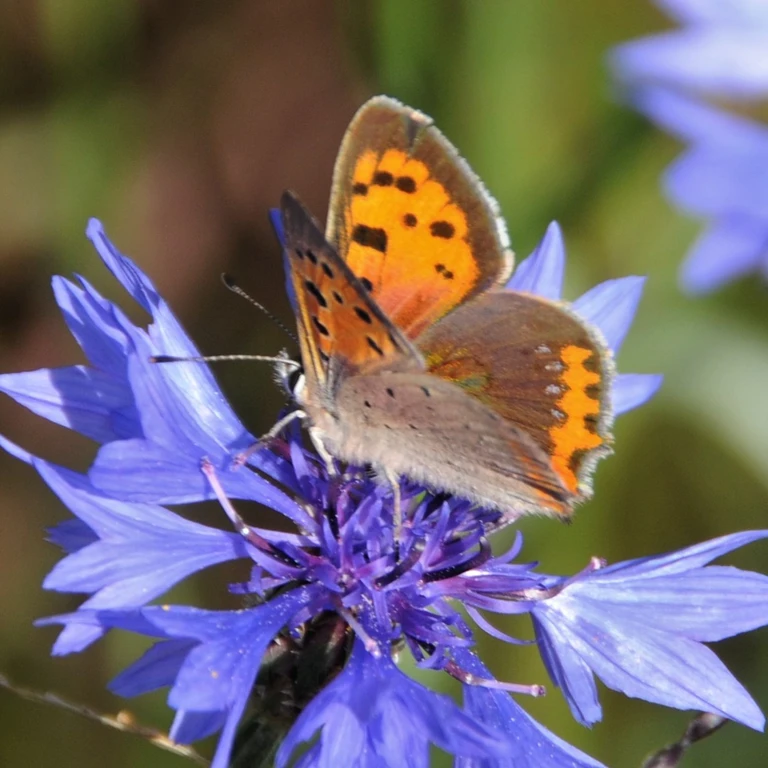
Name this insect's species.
Lycaena phlaeas
